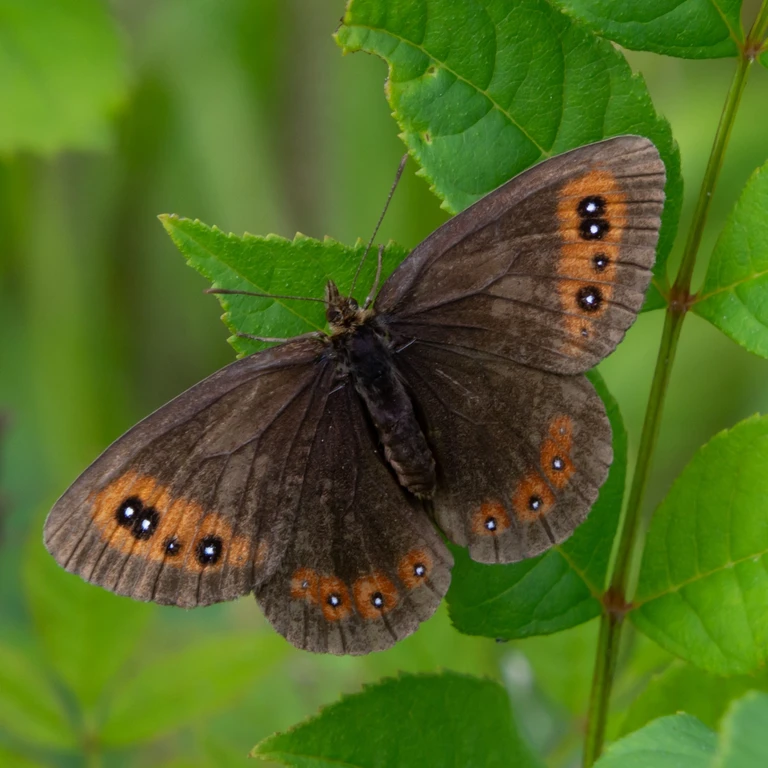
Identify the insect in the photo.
Erebia aethiops
